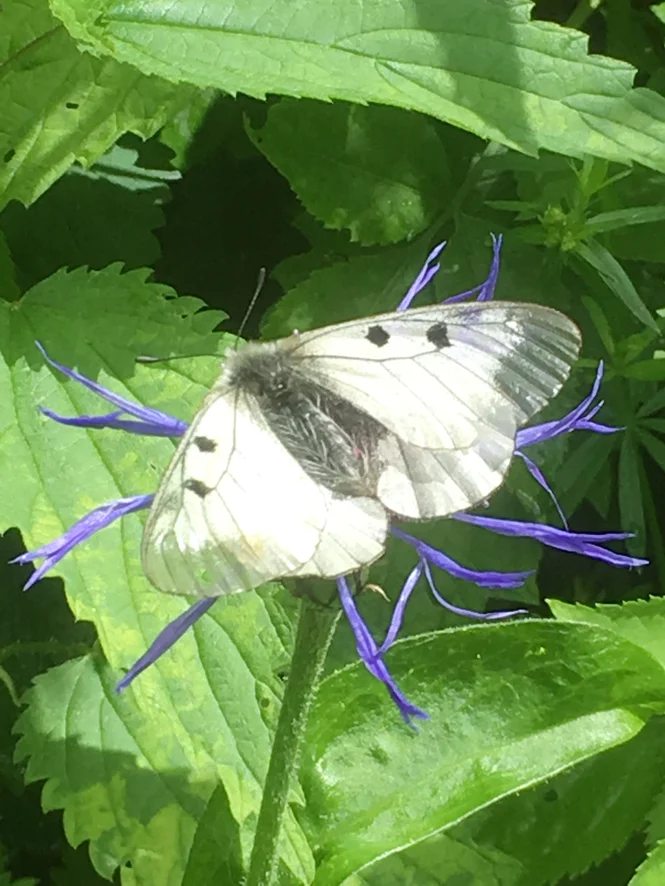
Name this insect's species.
Parnassius mnemosyne
